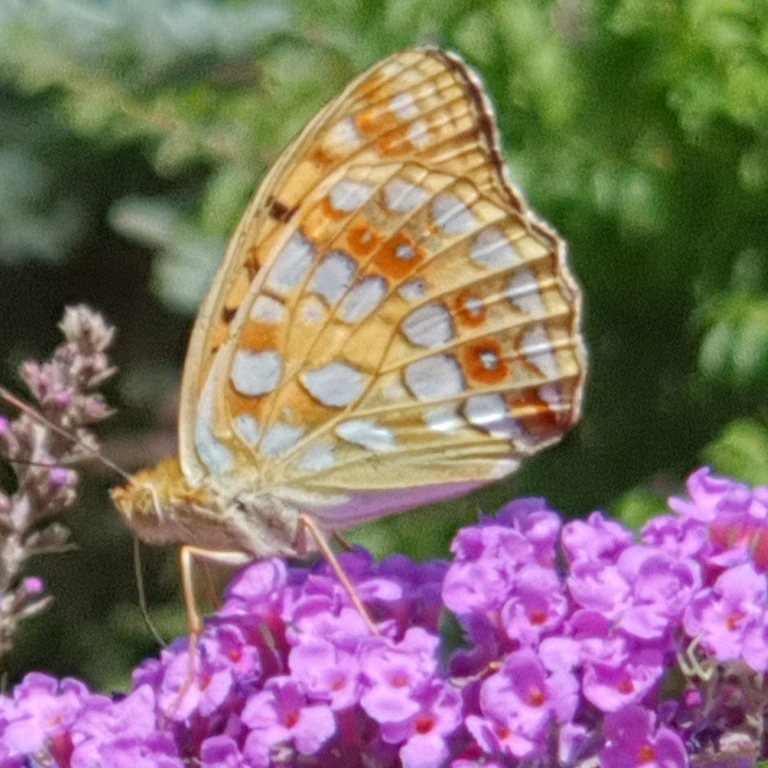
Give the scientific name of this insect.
Fabriciana adippe
